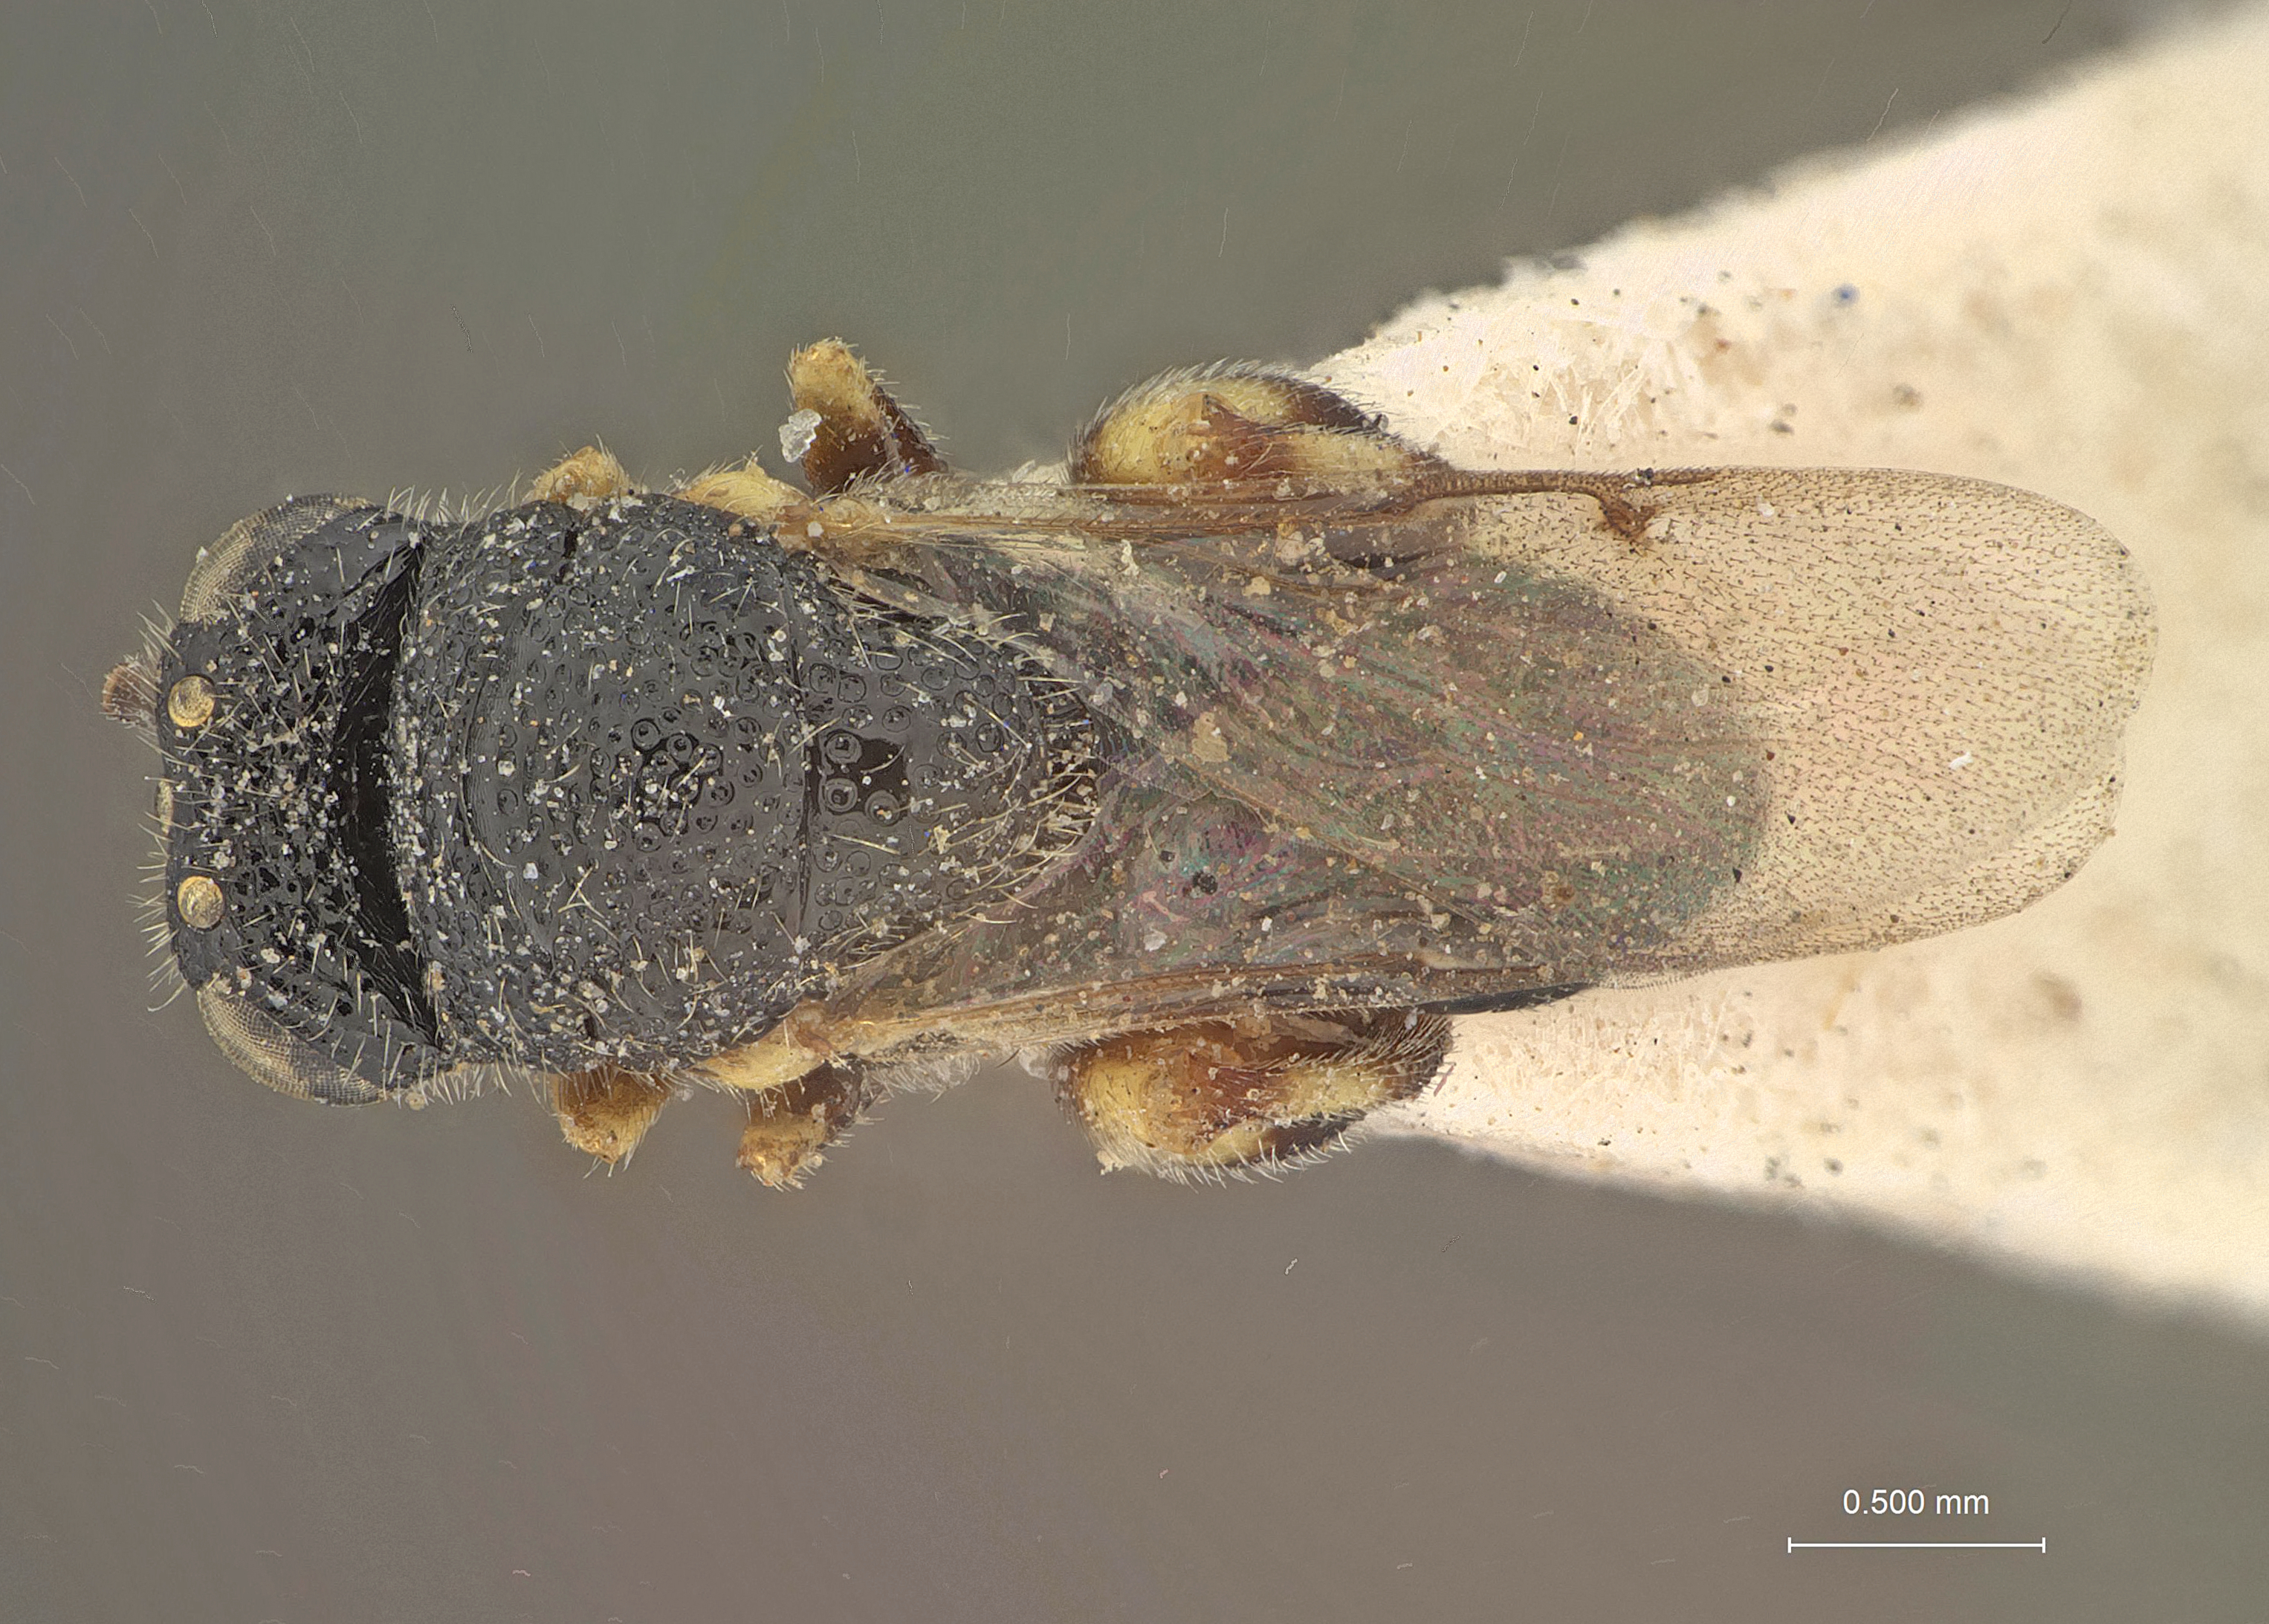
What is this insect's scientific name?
Chalcis minuta
